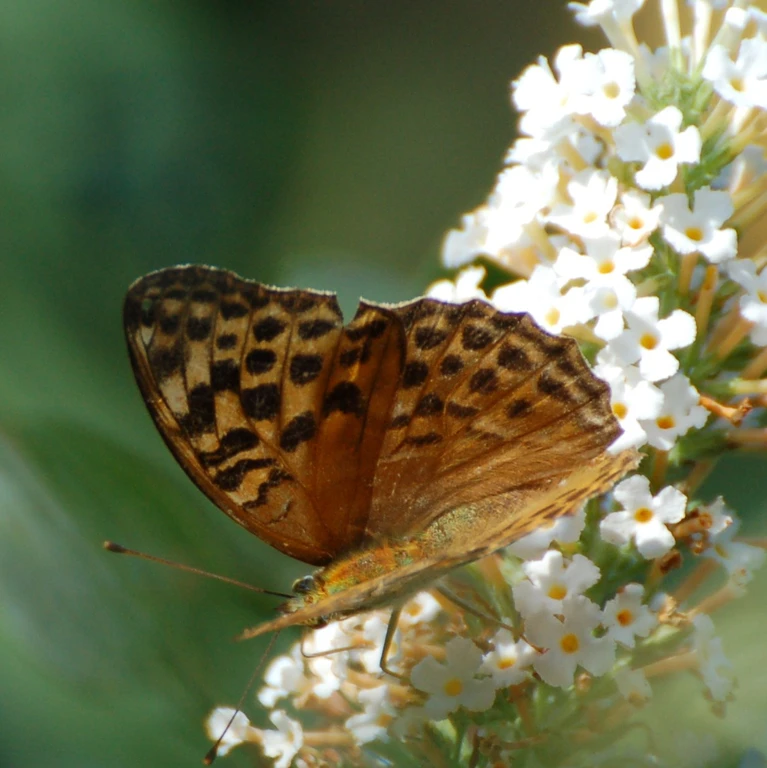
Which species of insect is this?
Argynnis paphia
